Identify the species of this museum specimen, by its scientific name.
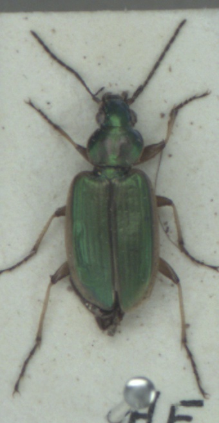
Agonum marginatum
